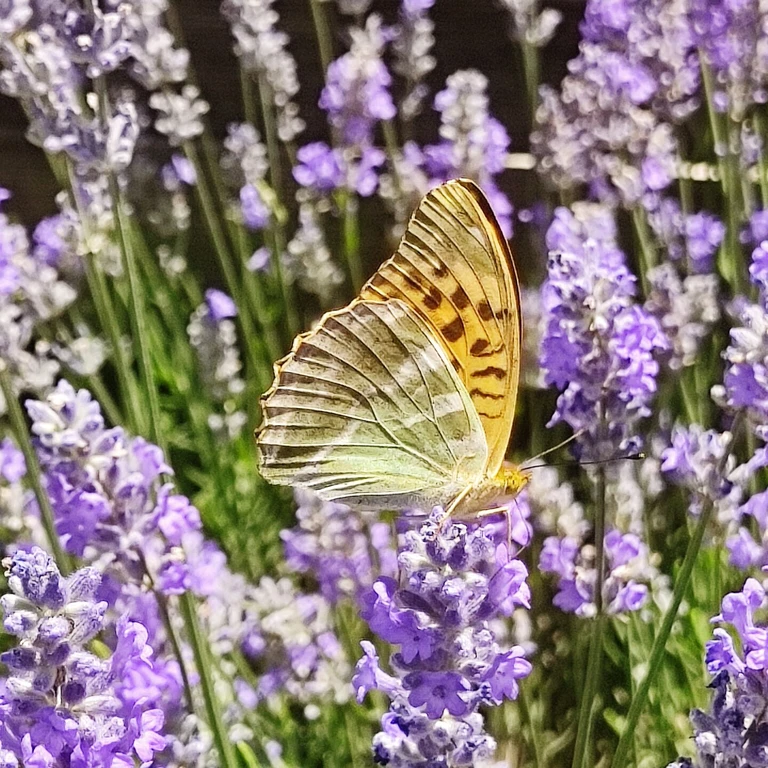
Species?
Argynnis paphia
